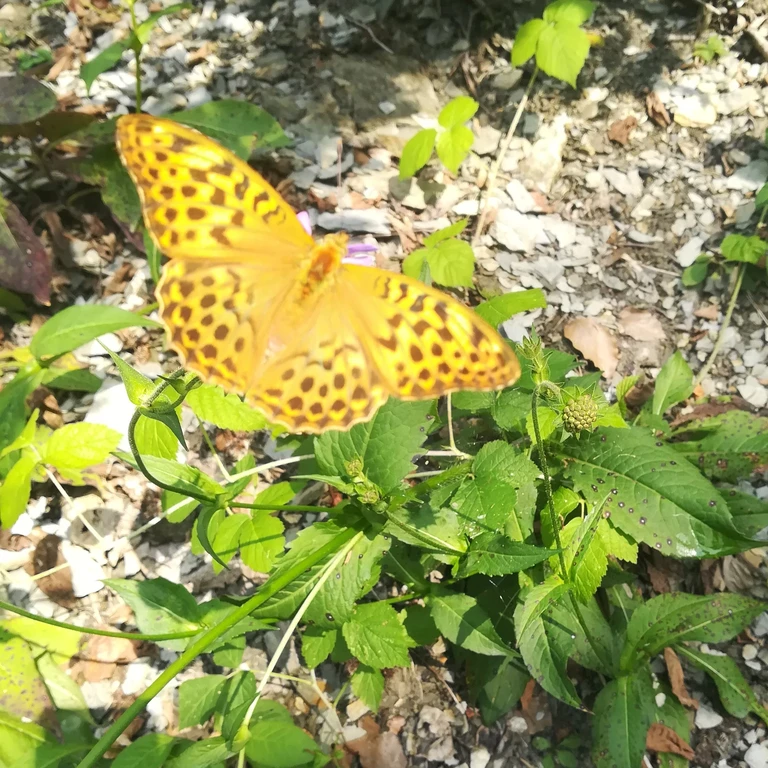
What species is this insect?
Argynnis paphia
